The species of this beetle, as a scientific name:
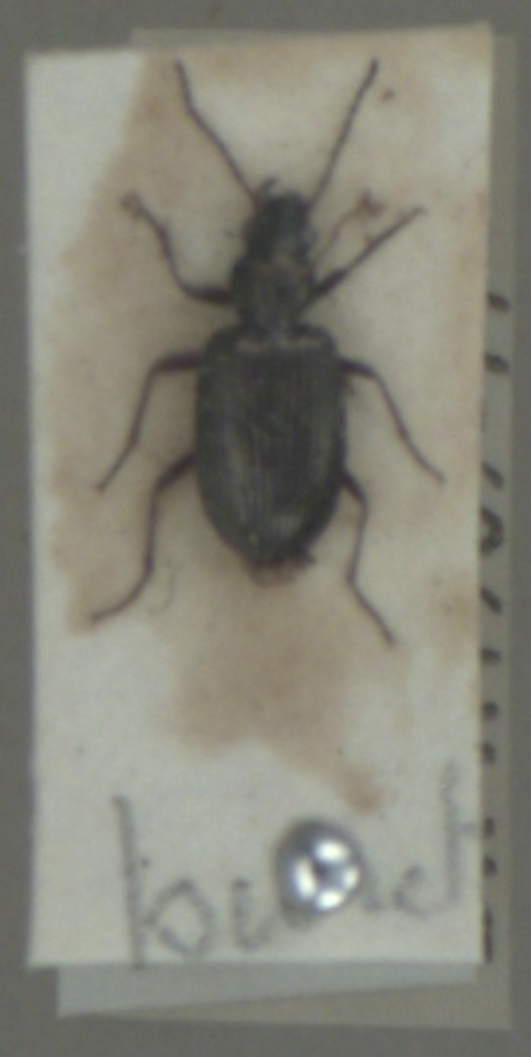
Bembidion punctulatum
